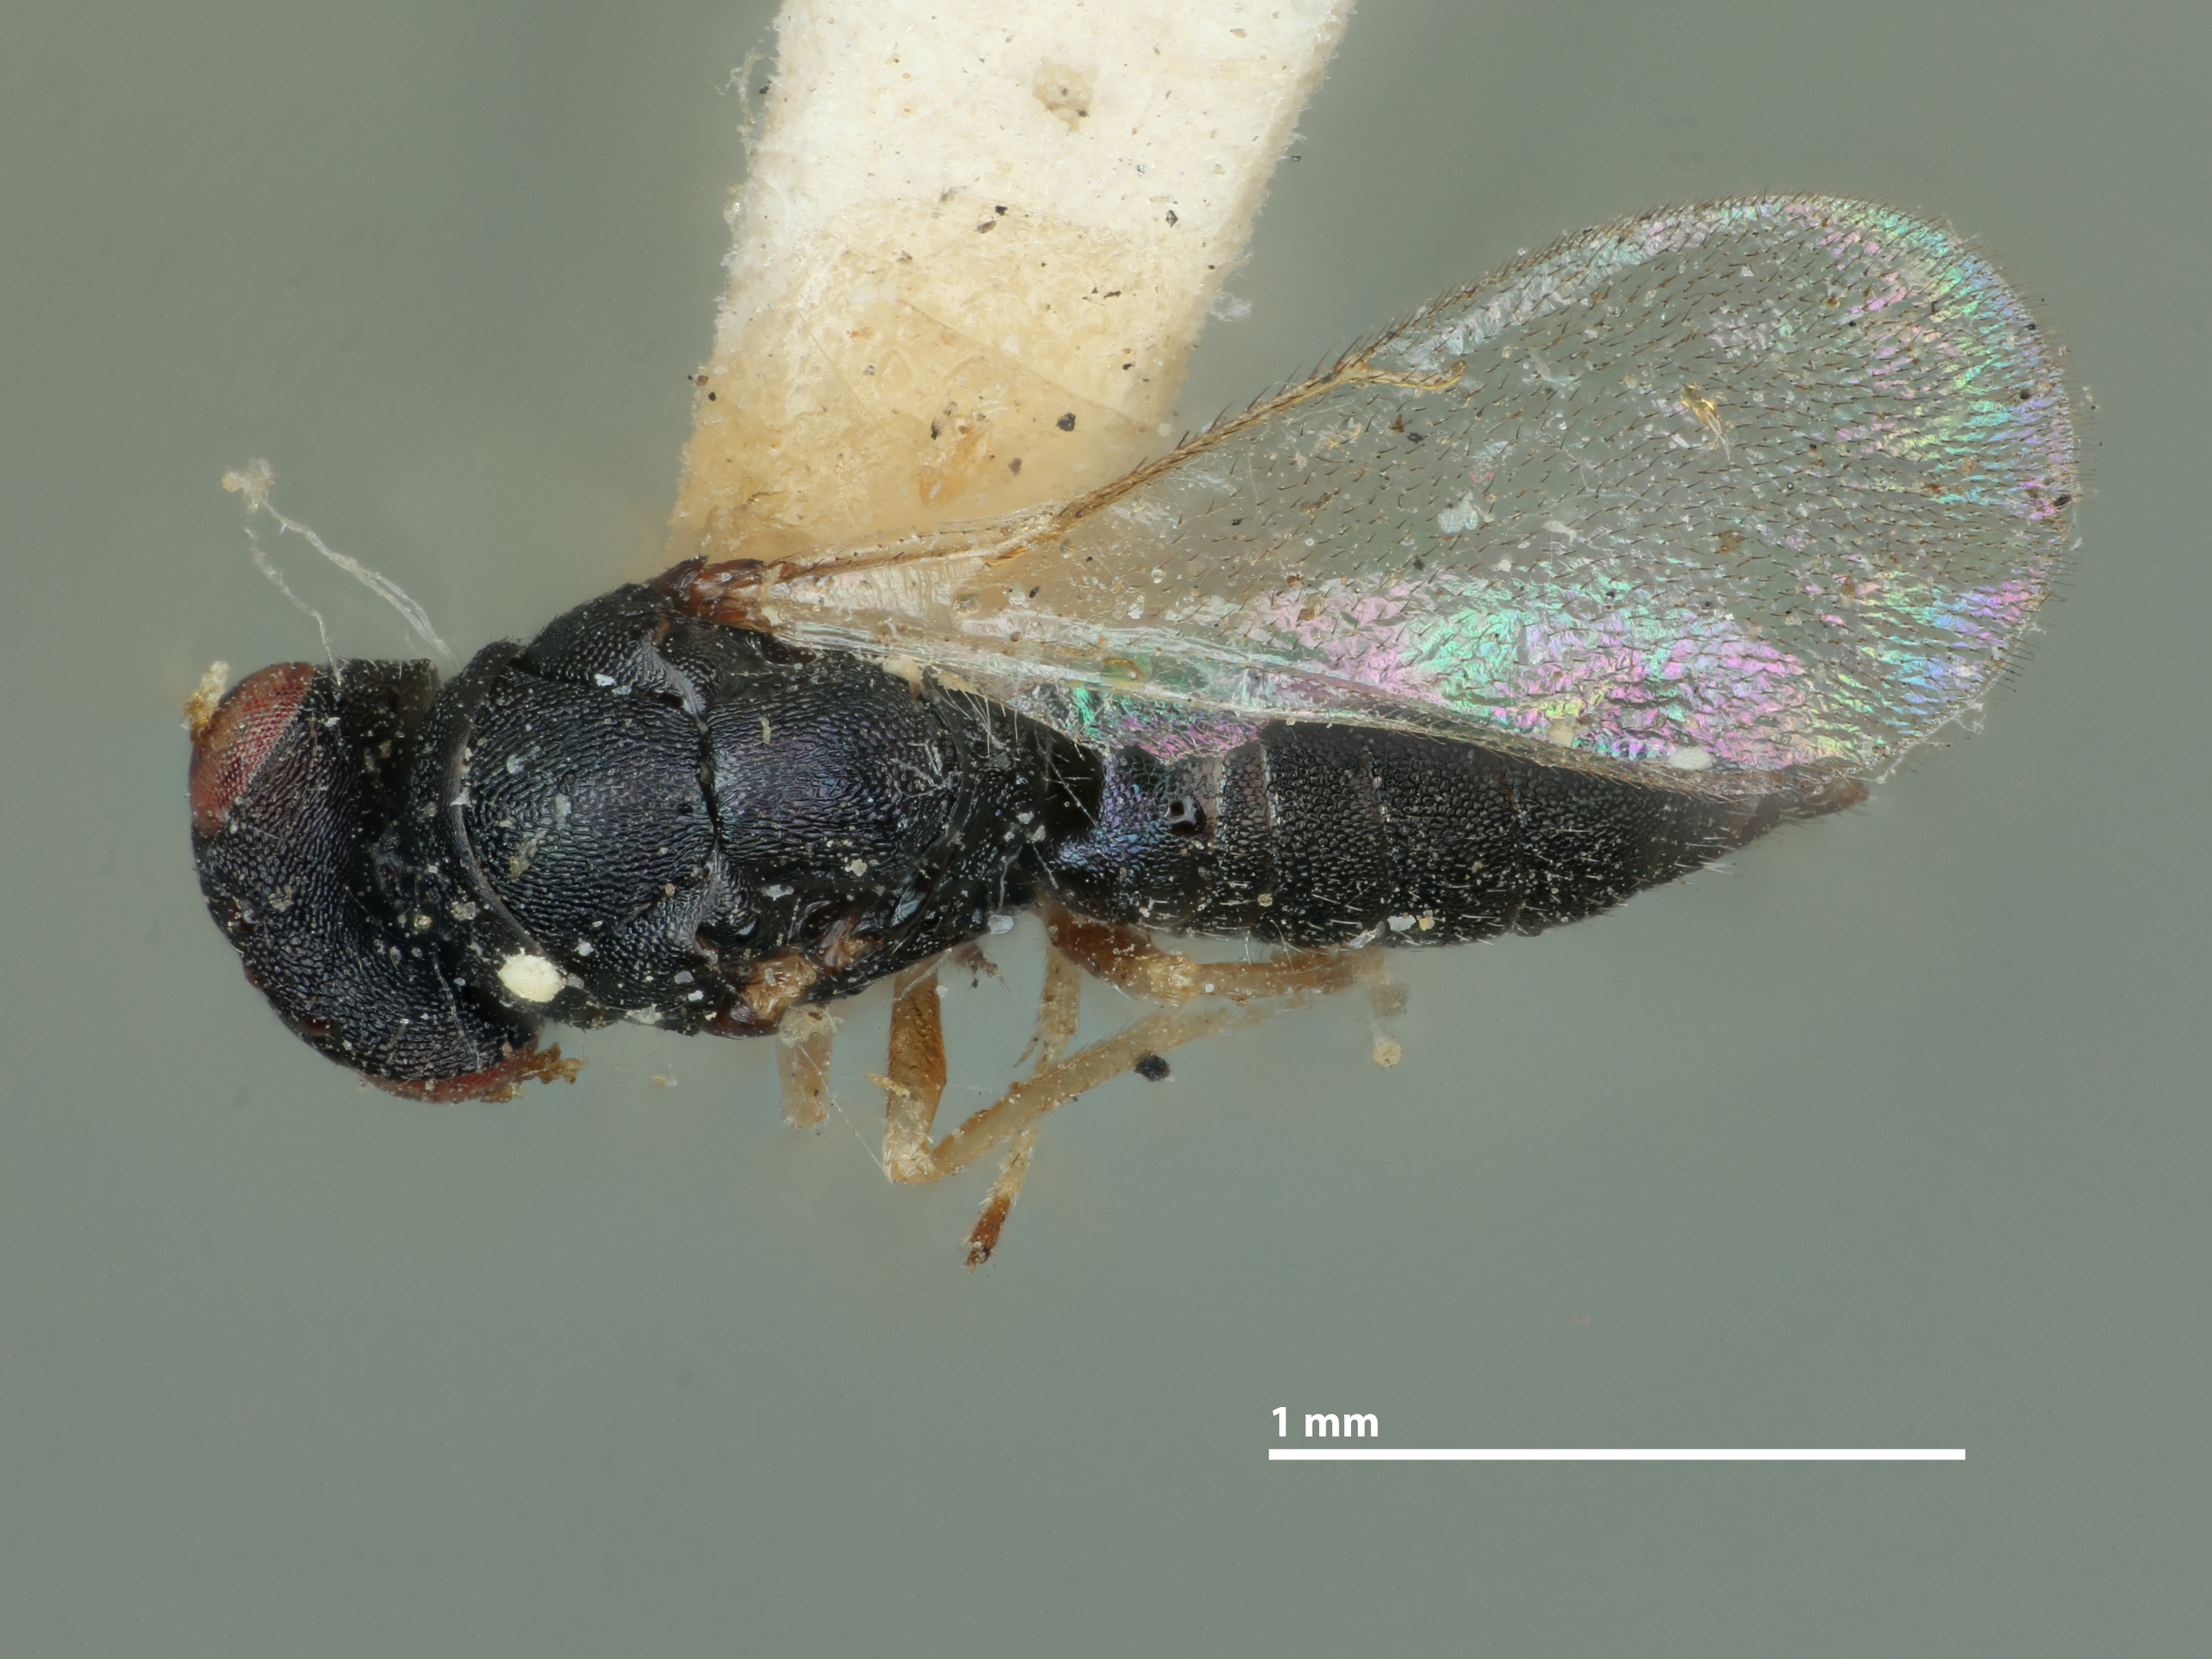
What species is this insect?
Gyrolasia nigrocyaneus
